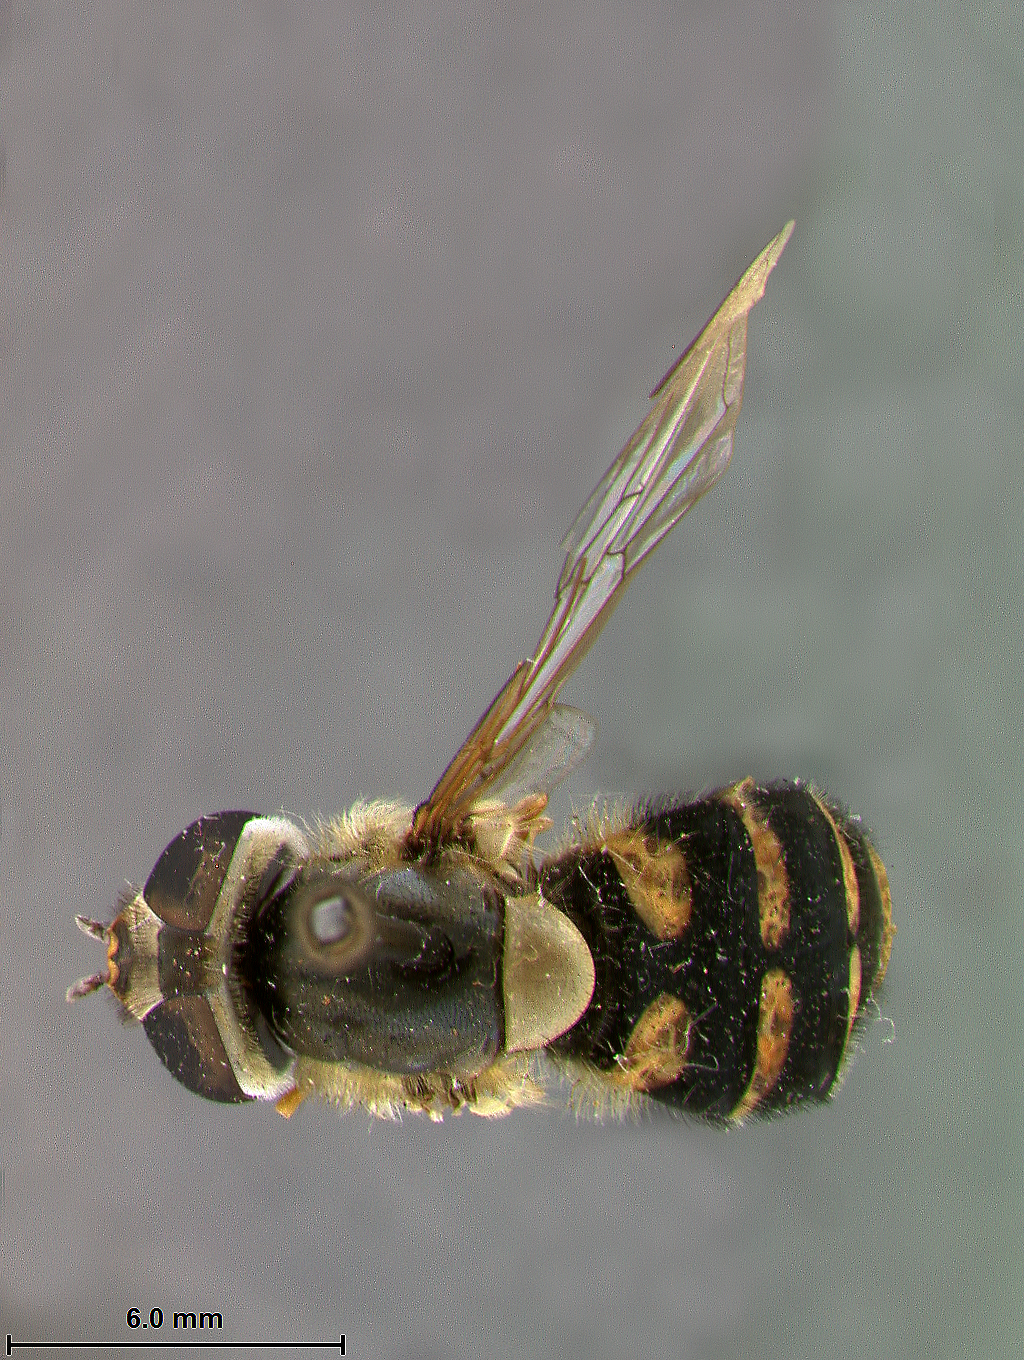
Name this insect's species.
Syrphus similis
